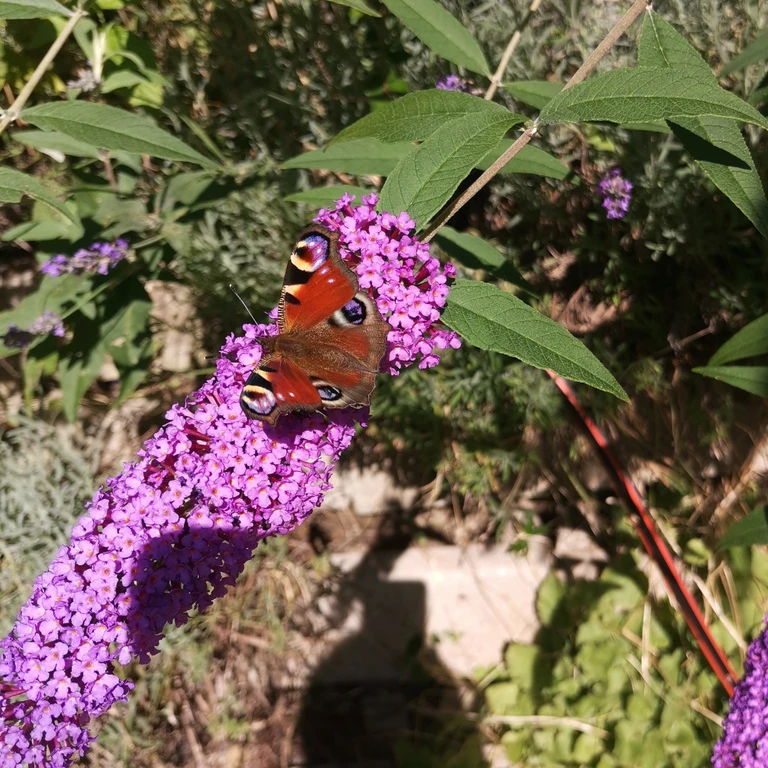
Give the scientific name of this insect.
Aglais io
